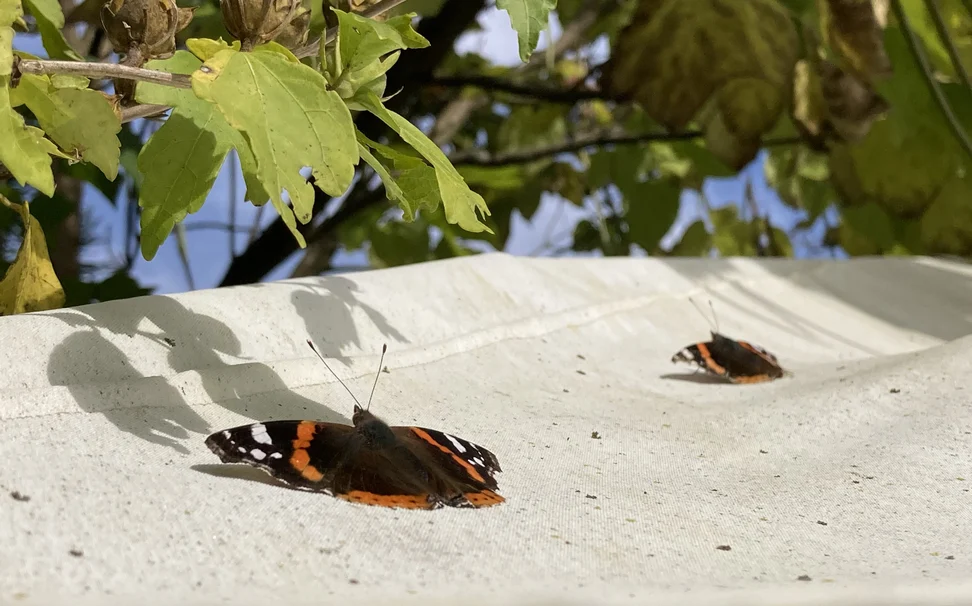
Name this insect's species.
Vanessa atalanta
